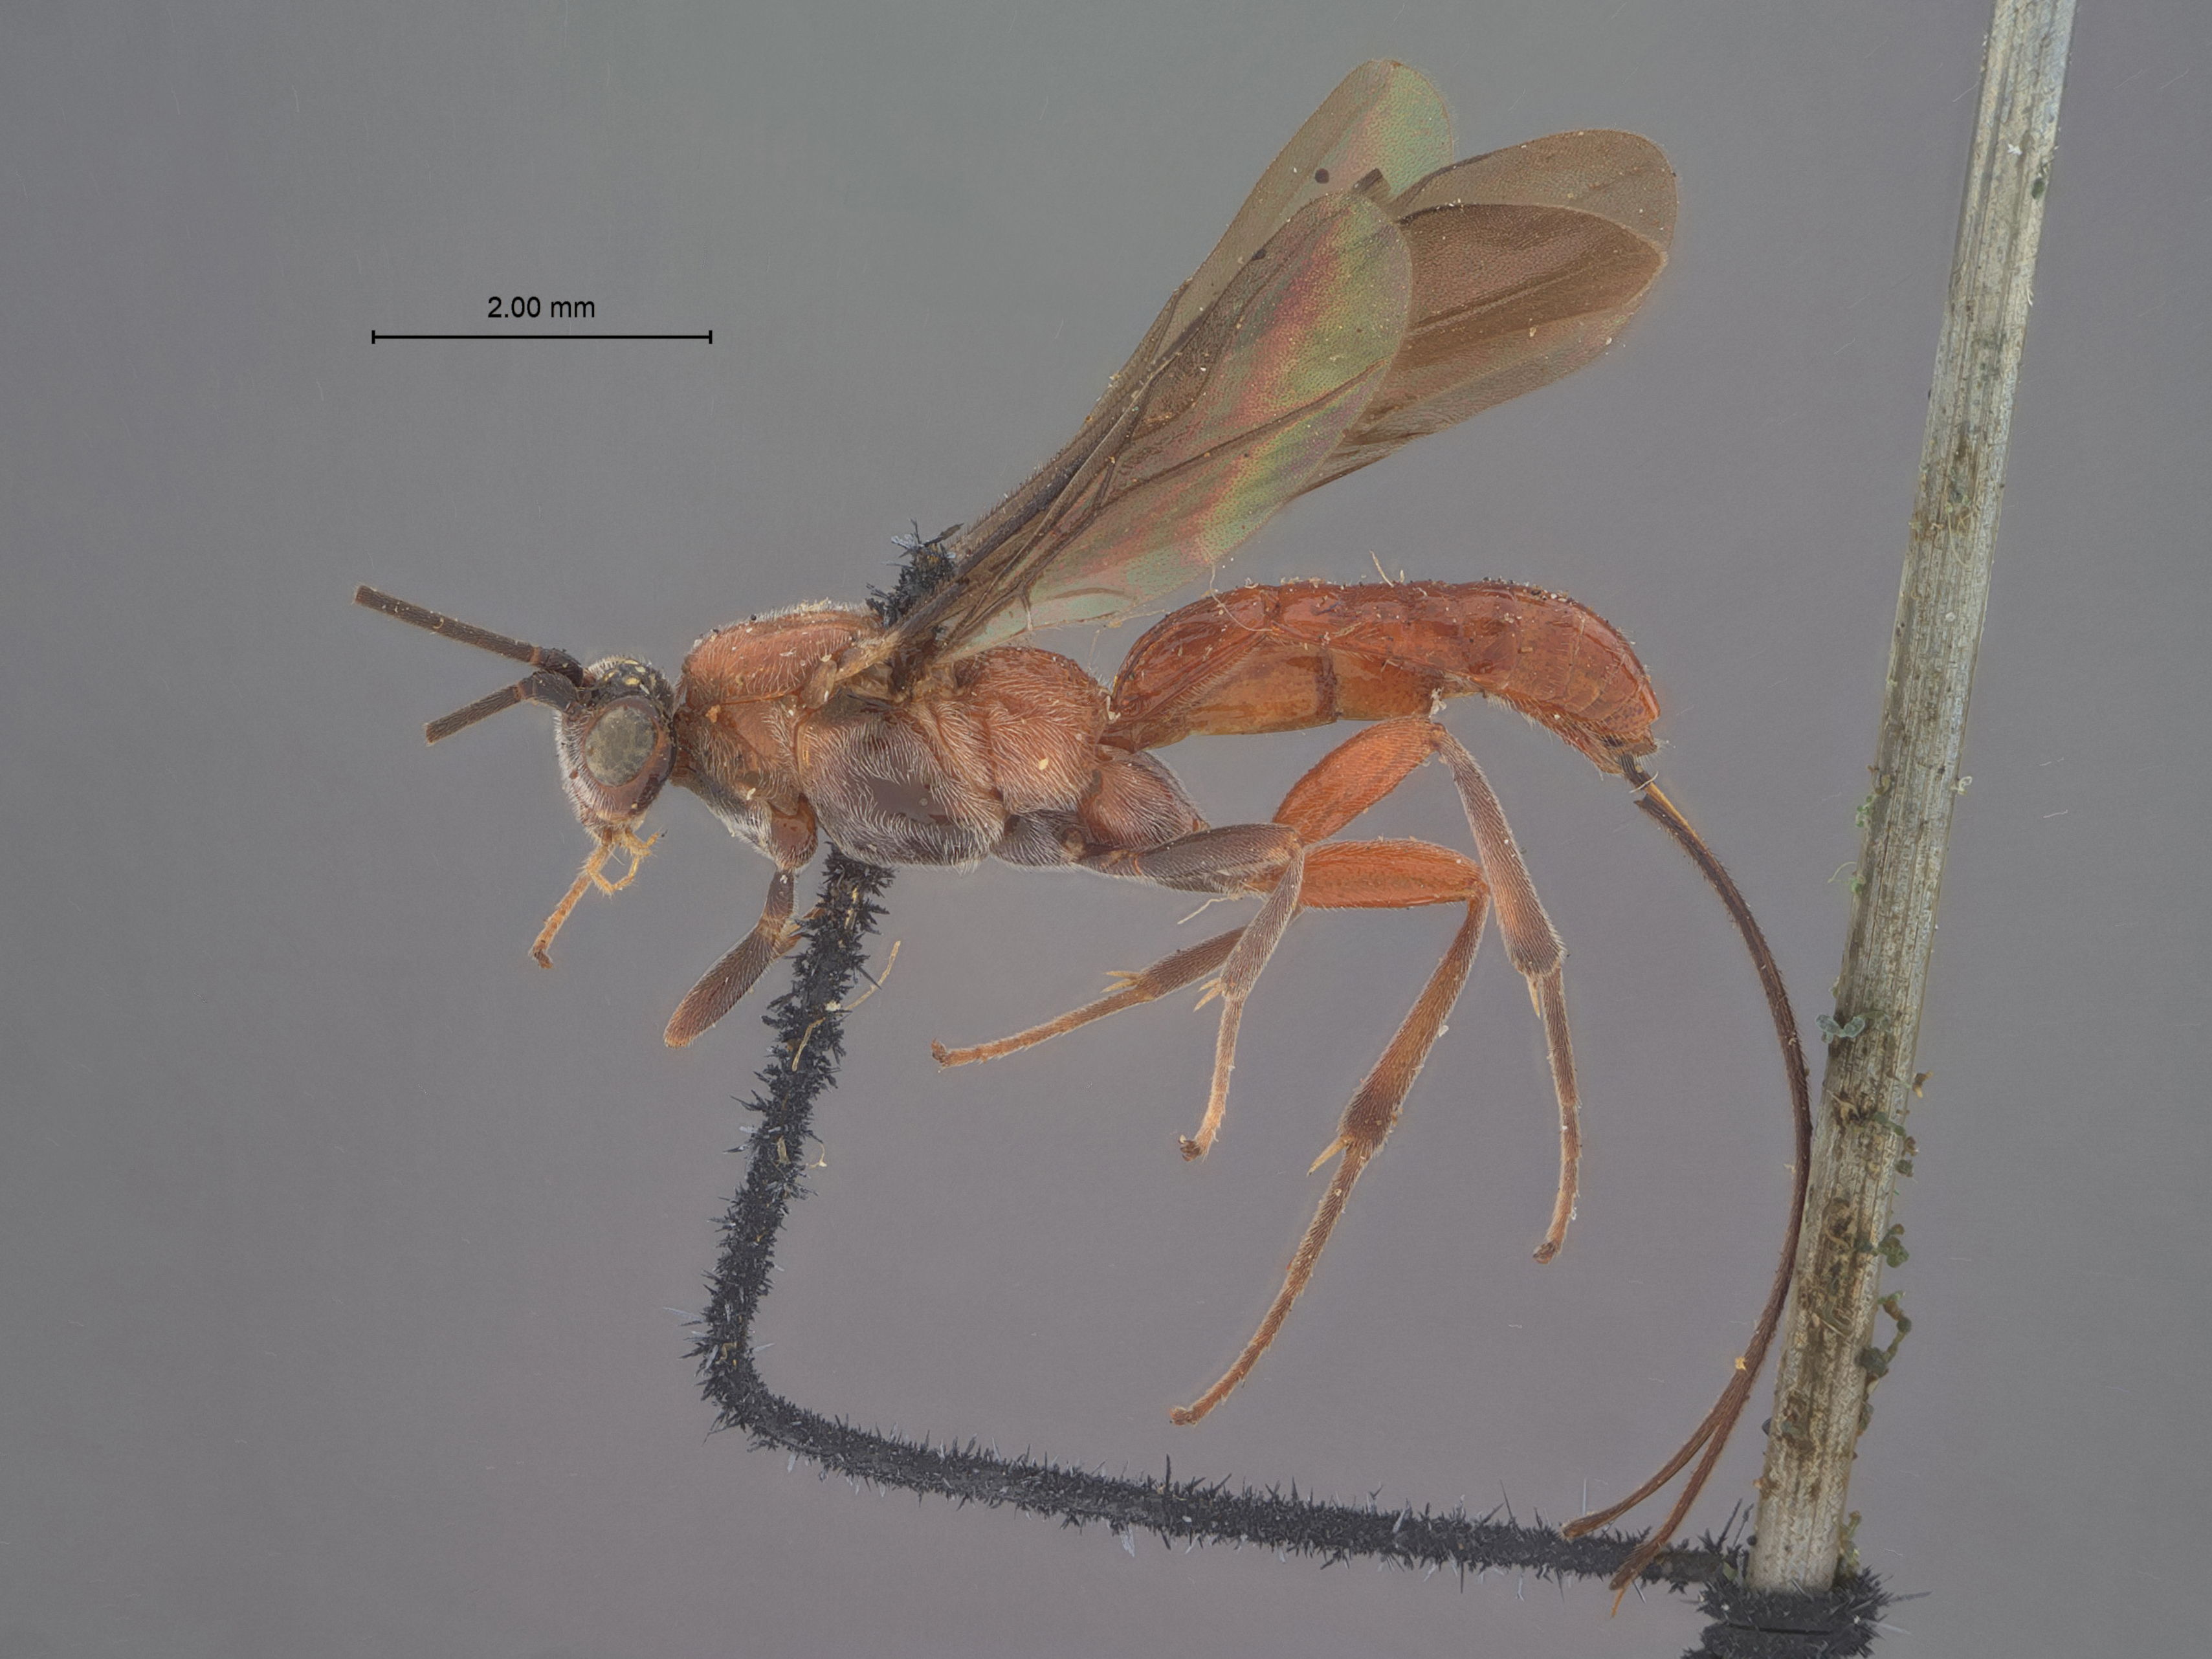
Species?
Bassus ninanae
